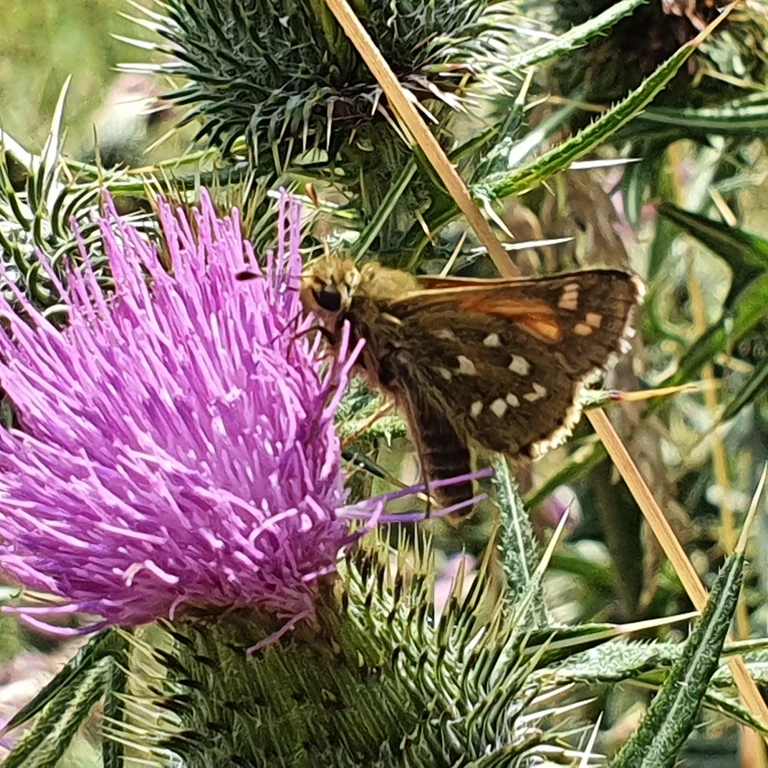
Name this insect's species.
Hesperia comma
